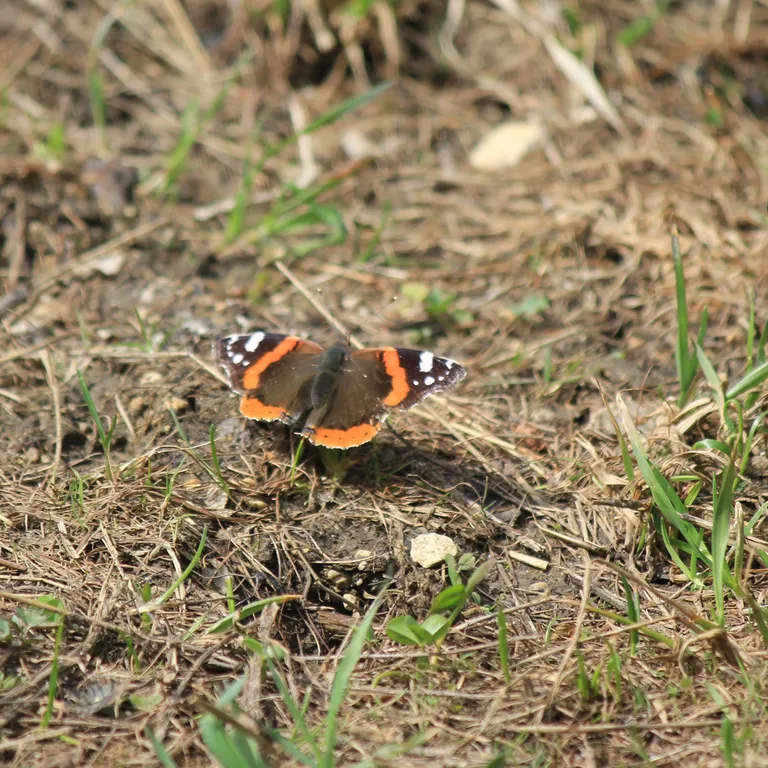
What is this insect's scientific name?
Vanessa atalanta
